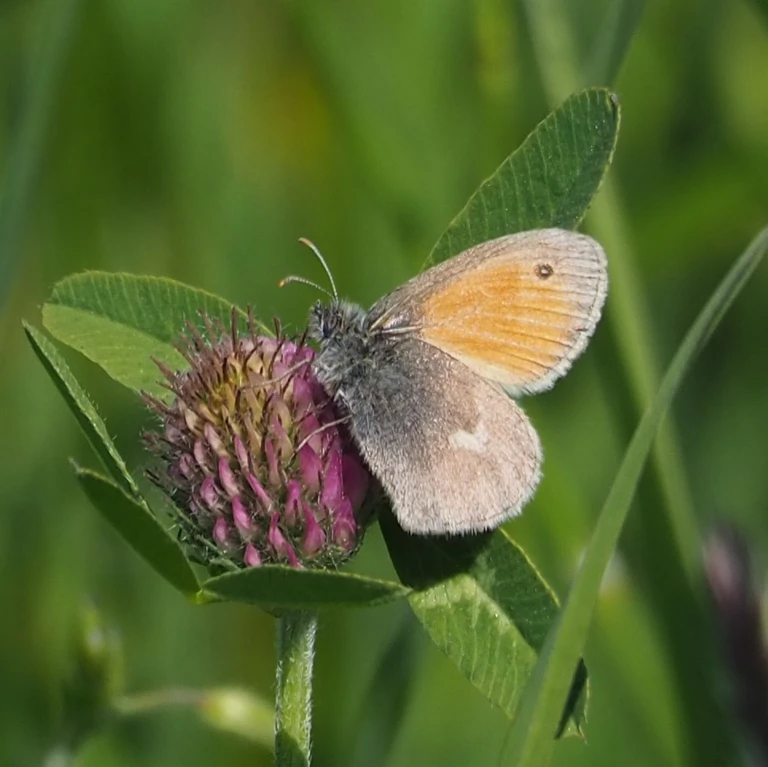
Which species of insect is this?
Coenonympha pamphilus
